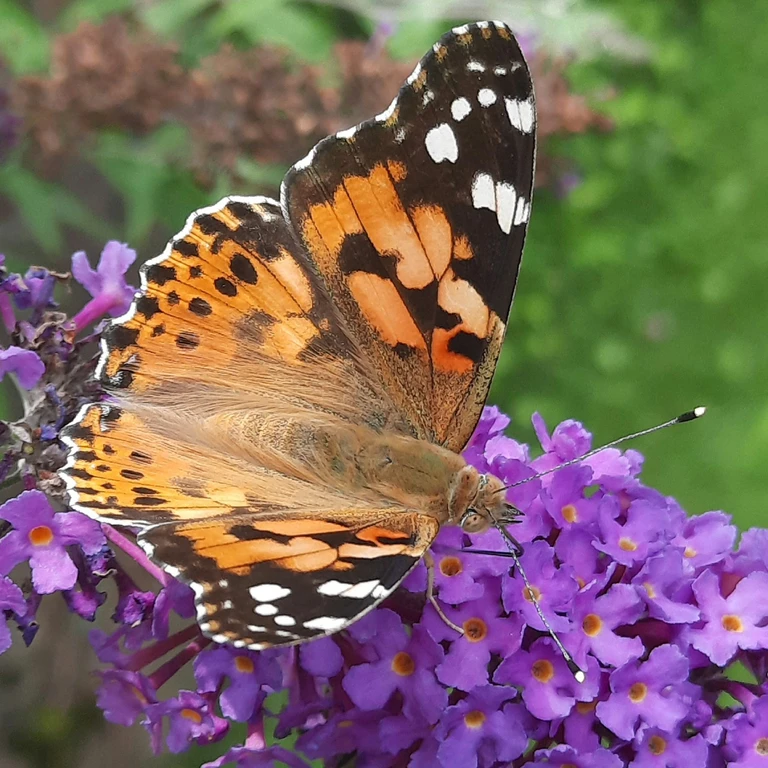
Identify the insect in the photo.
Vanessa cardui
